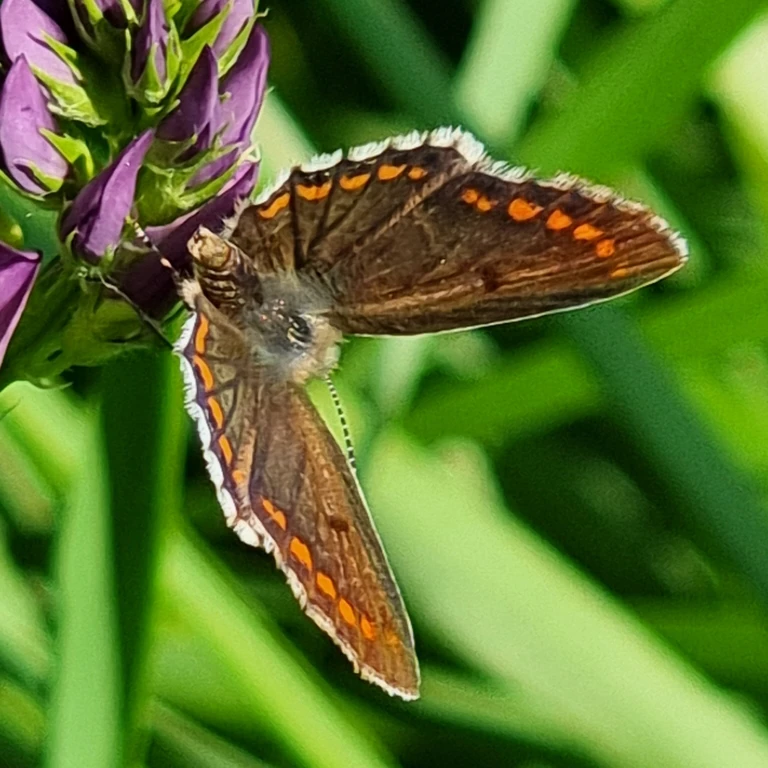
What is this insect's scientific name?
Aricia agestis/artaxerxes
